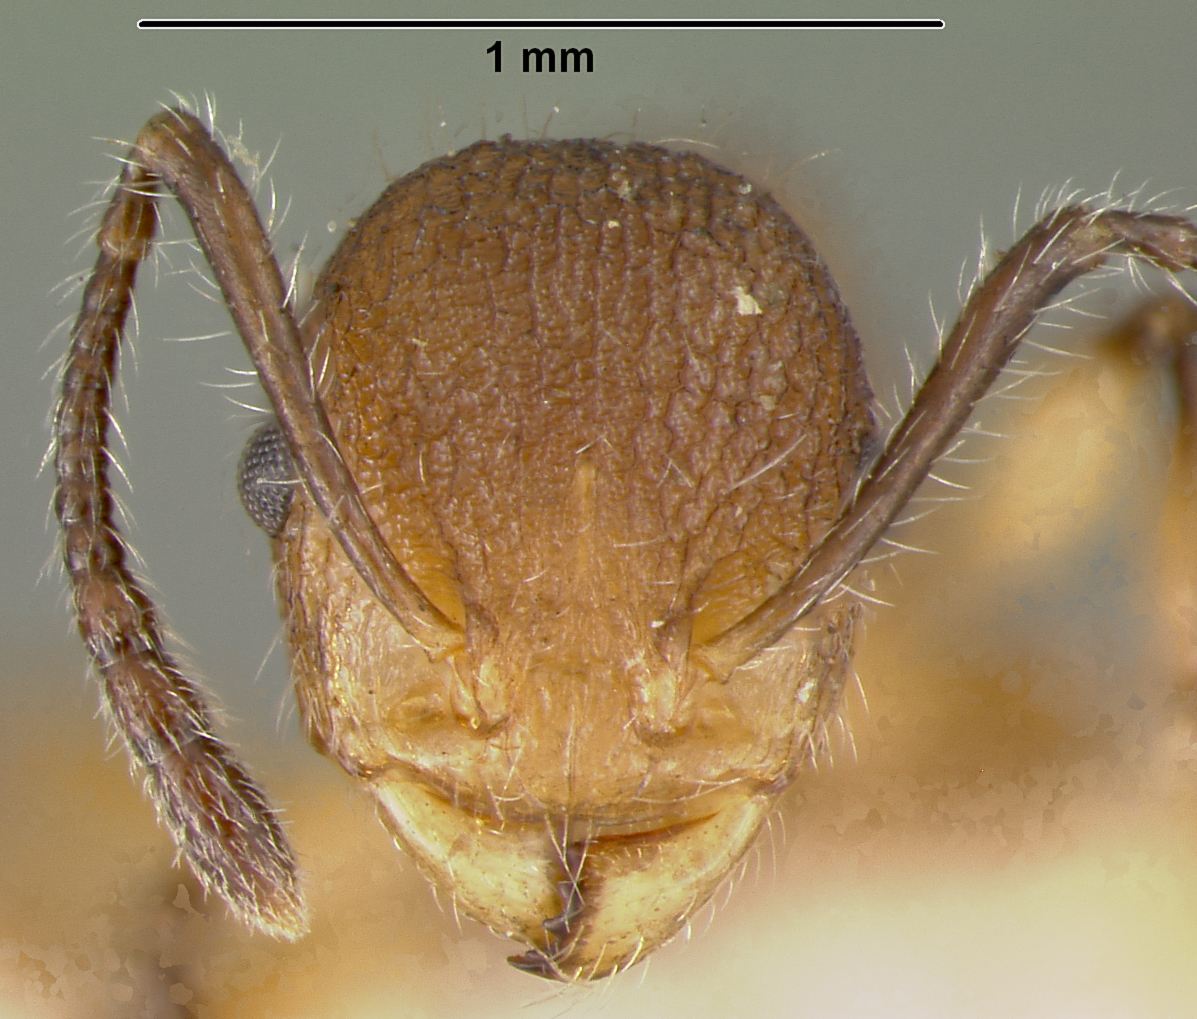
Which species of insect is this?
Macromischa affinis
